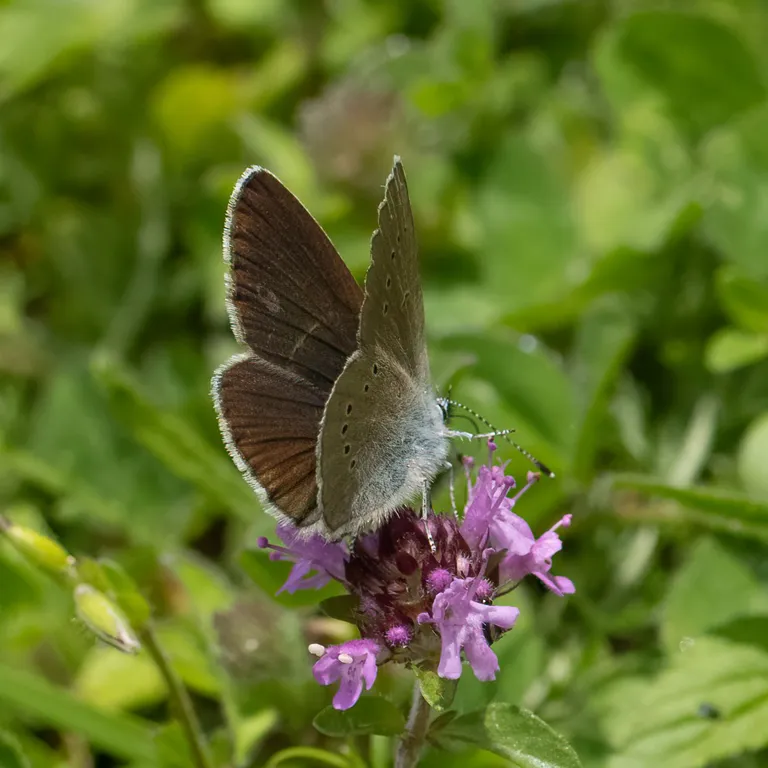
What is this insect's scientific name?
Cyaniris semiargus
